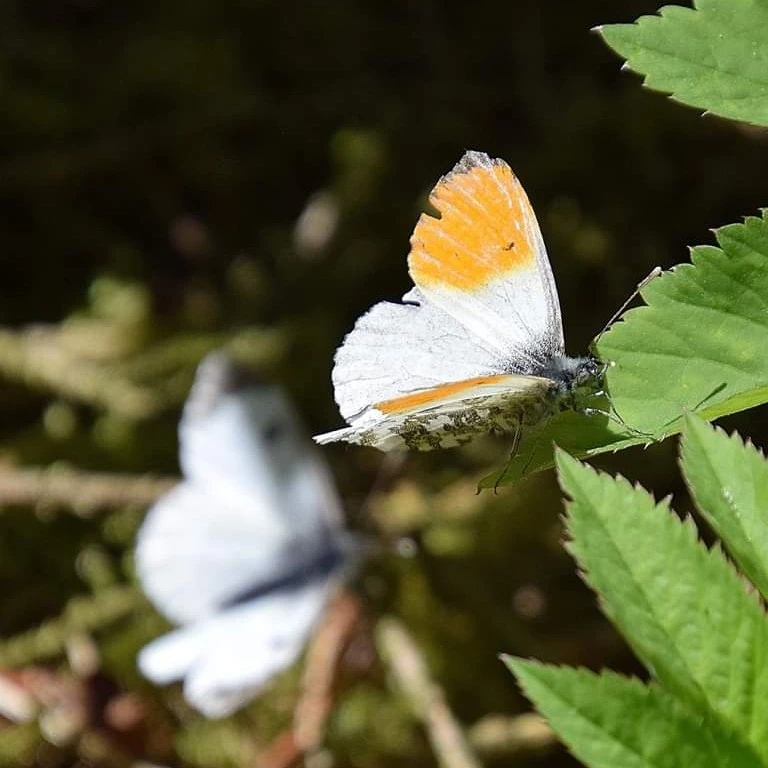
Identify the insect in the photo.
Anthocharis cardamines
